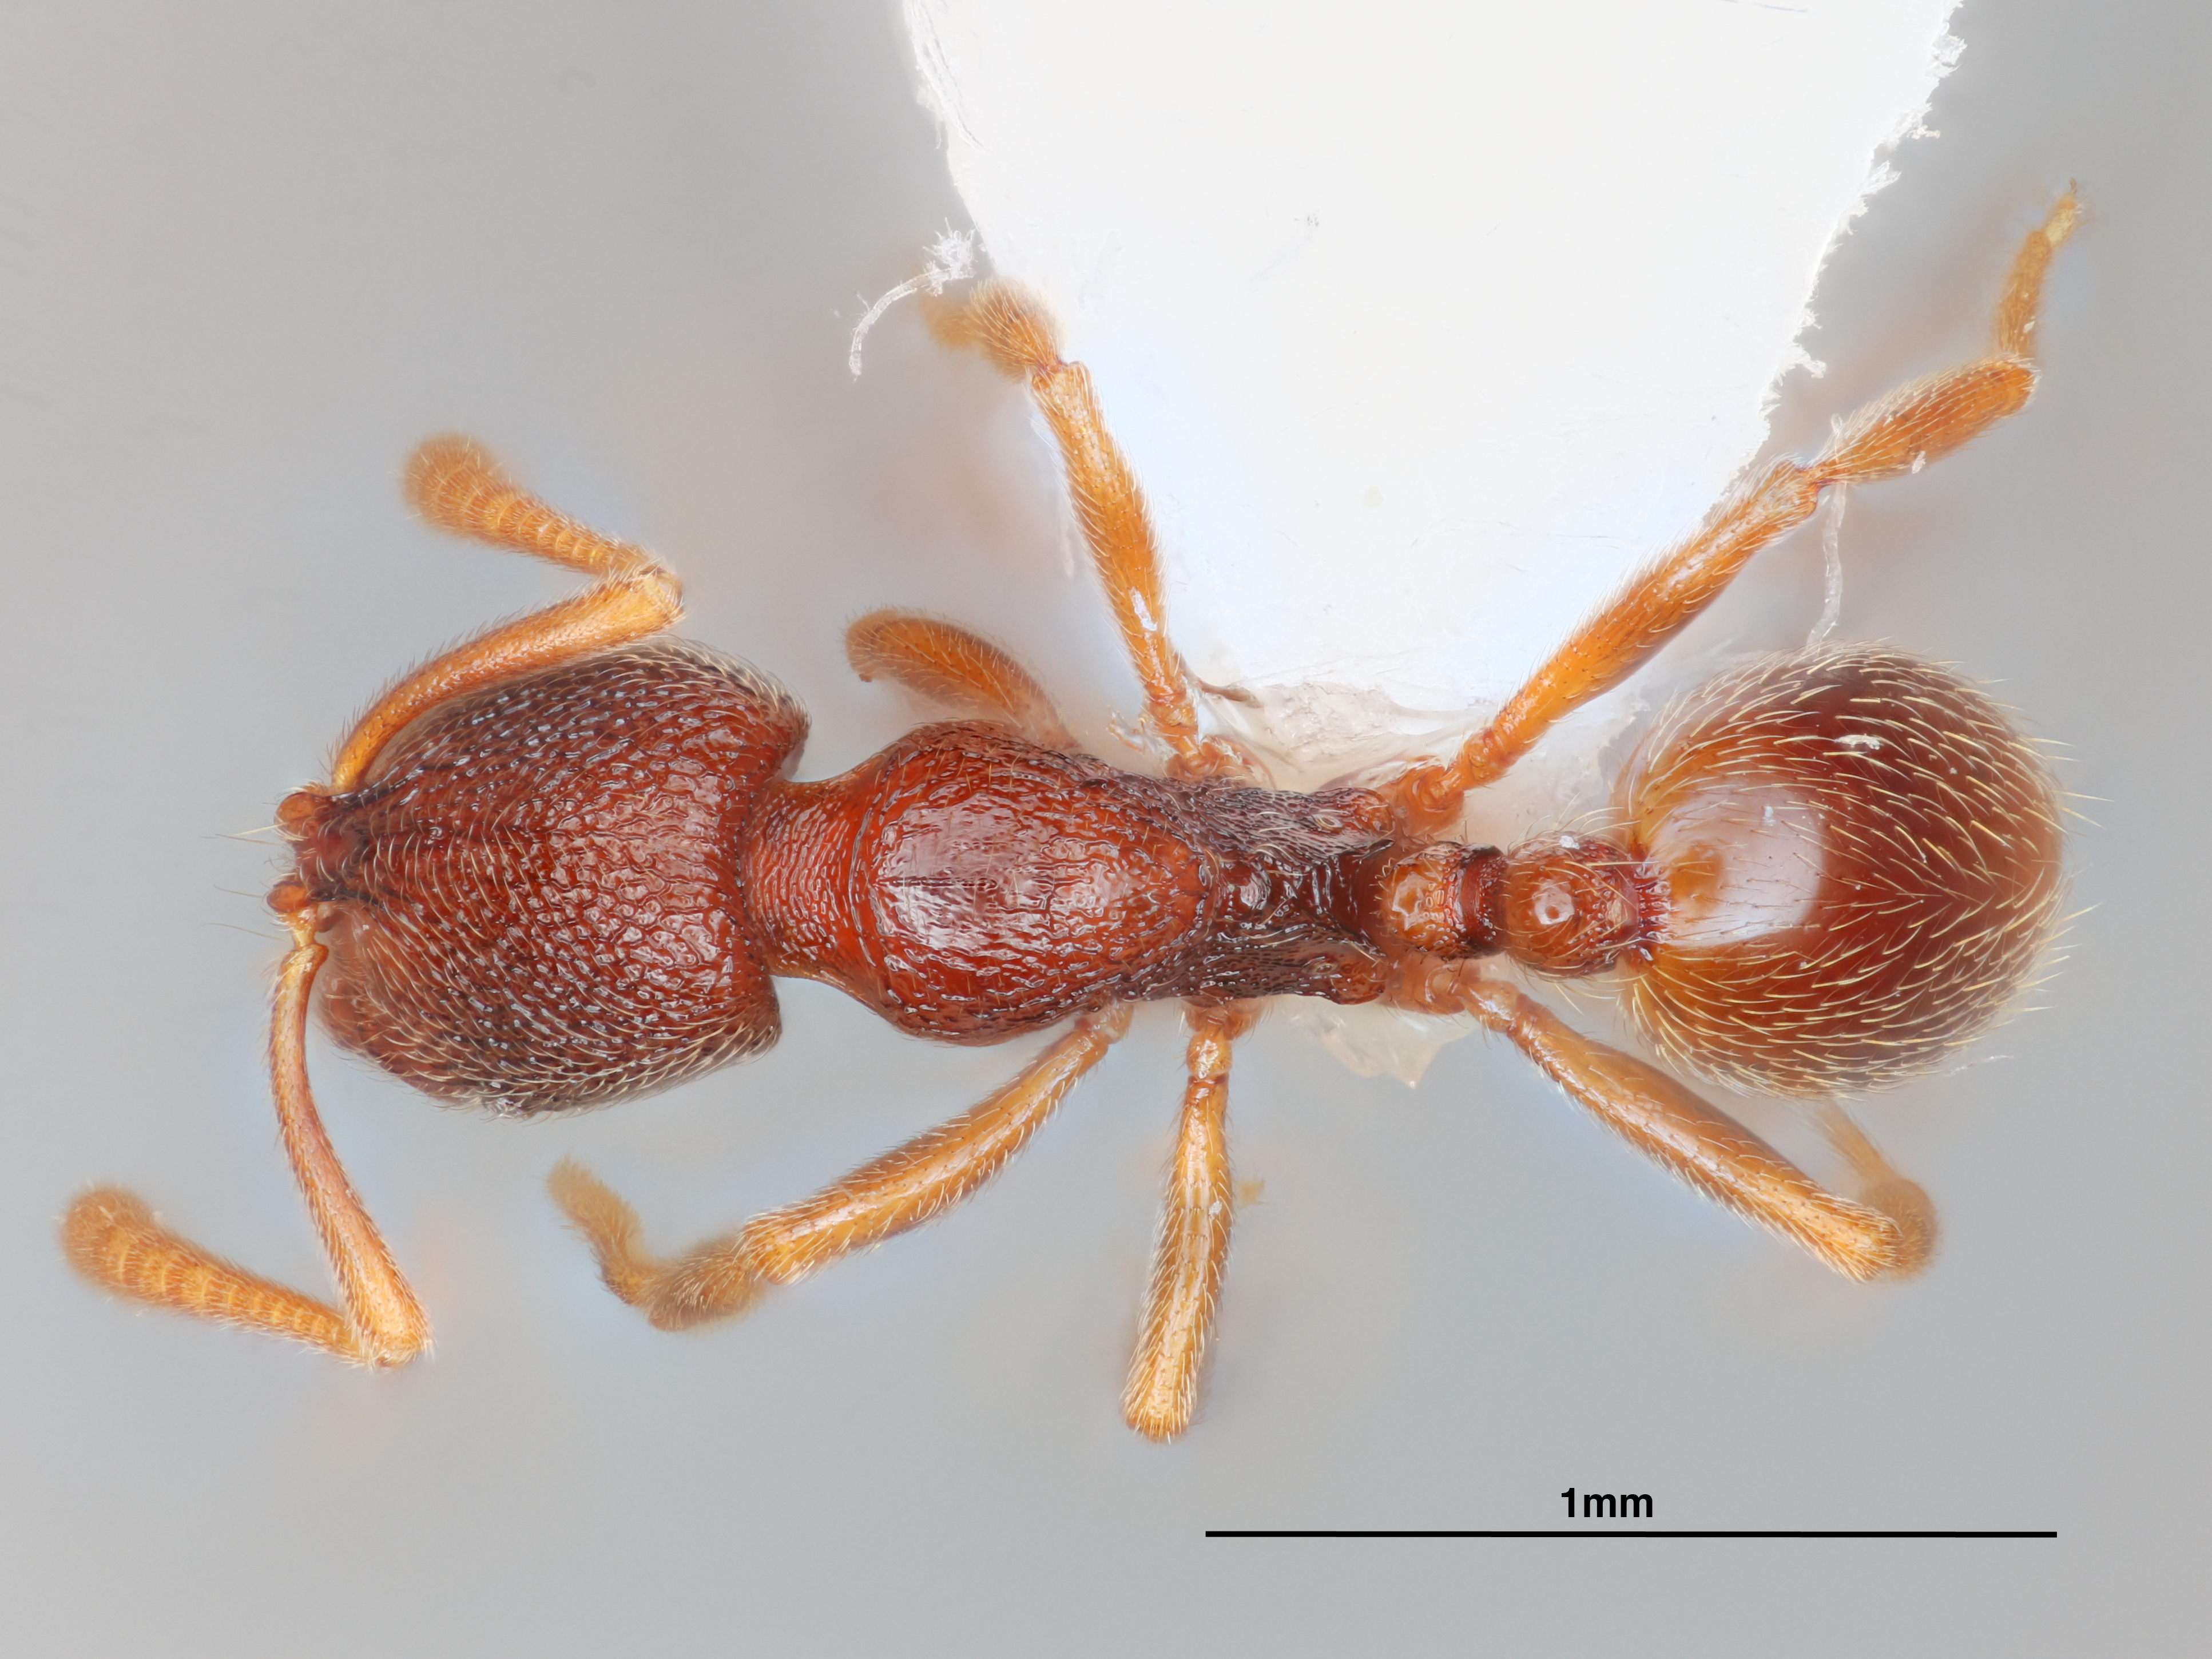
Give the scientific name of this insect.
Stenamma saenzae
